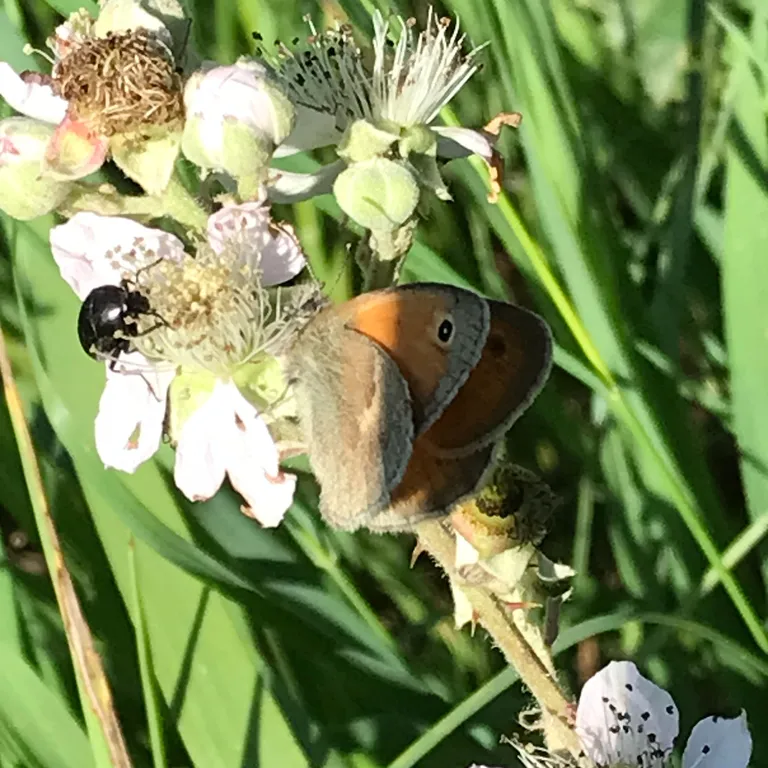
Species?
Coenonympha pamphilus
